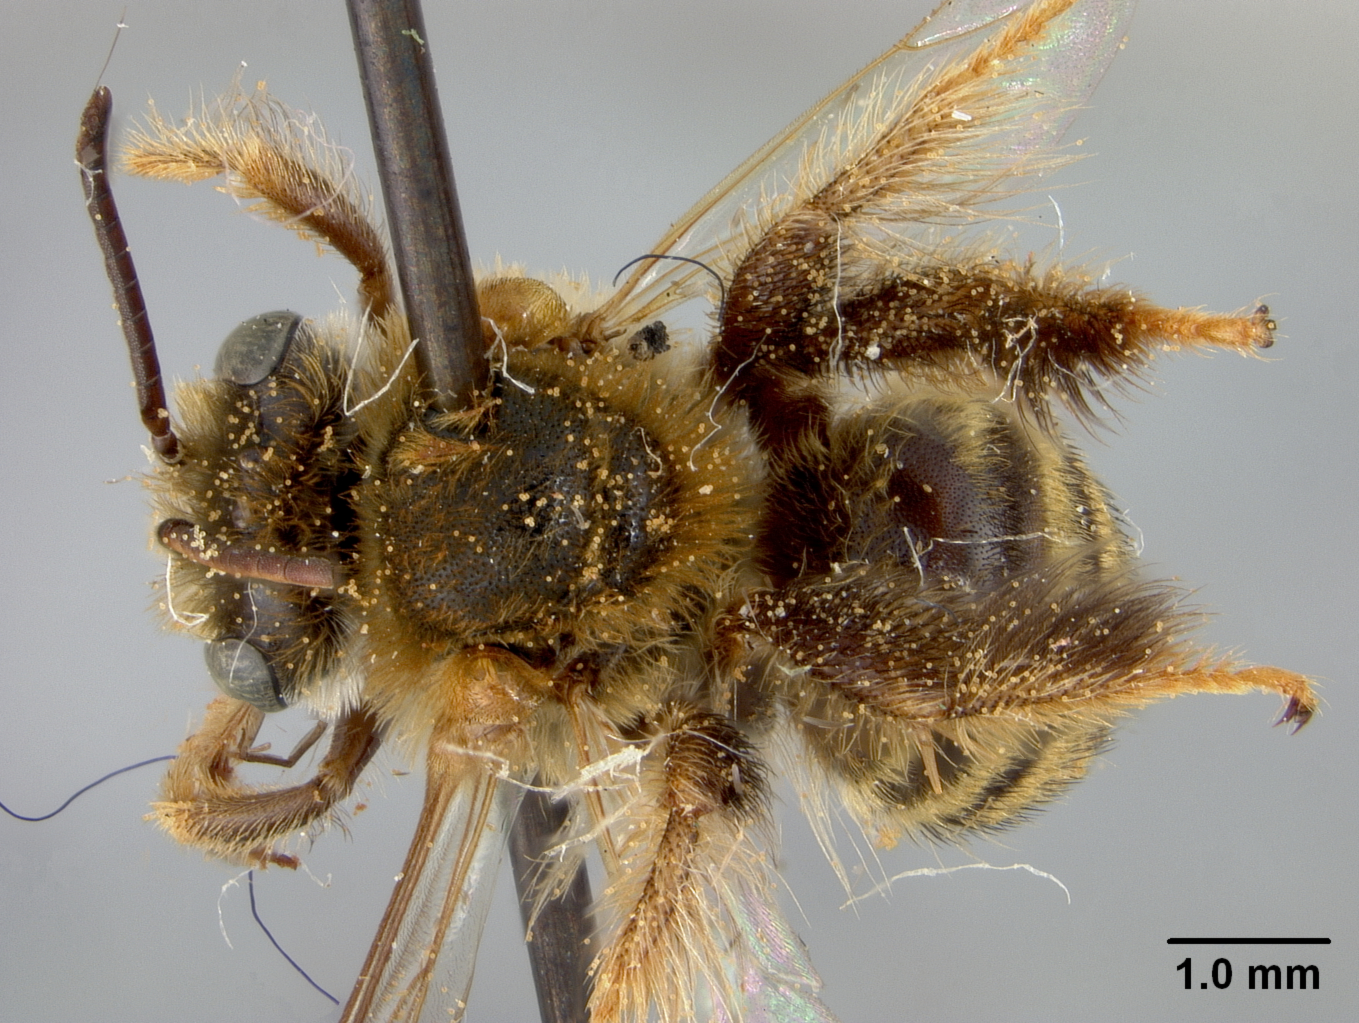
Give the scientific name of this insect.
Exomalopsis fulvozonata
